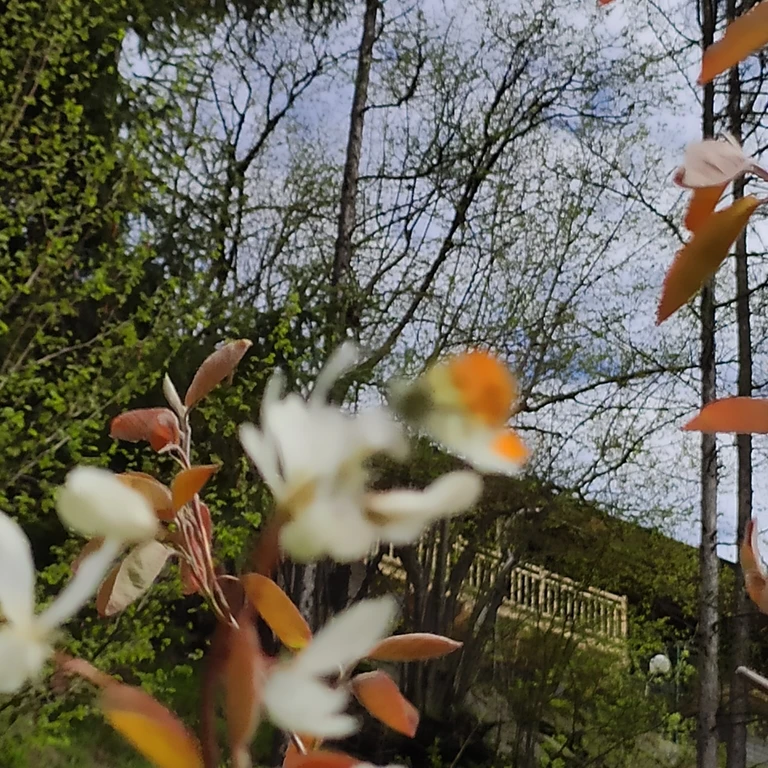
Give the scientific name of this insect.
Anthocharis cardamines
